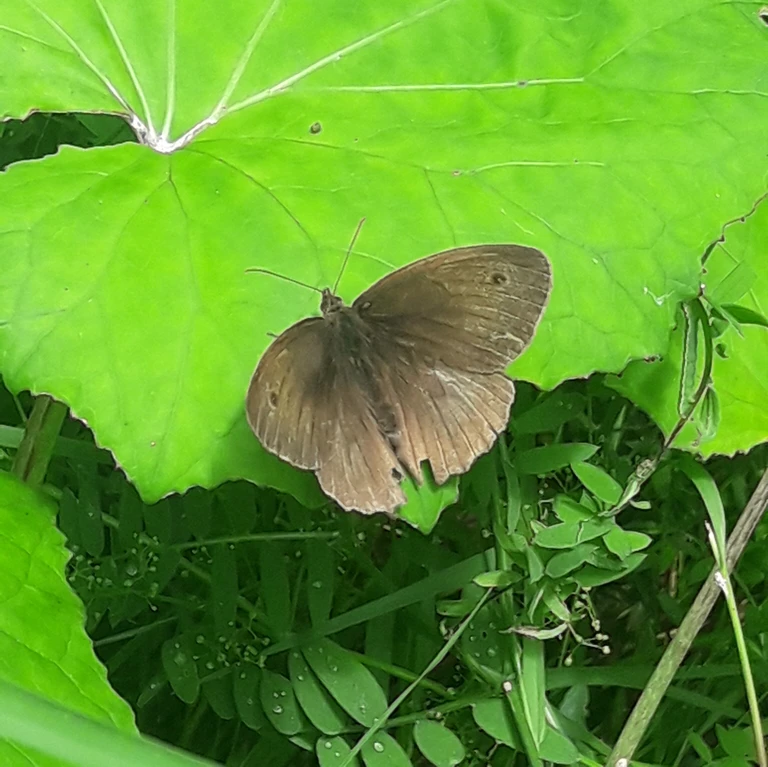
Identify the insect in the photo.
Maniola jurtina
